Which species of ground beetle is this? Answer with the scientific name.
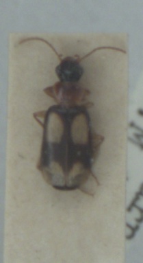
Dromius quadrimaculatus
